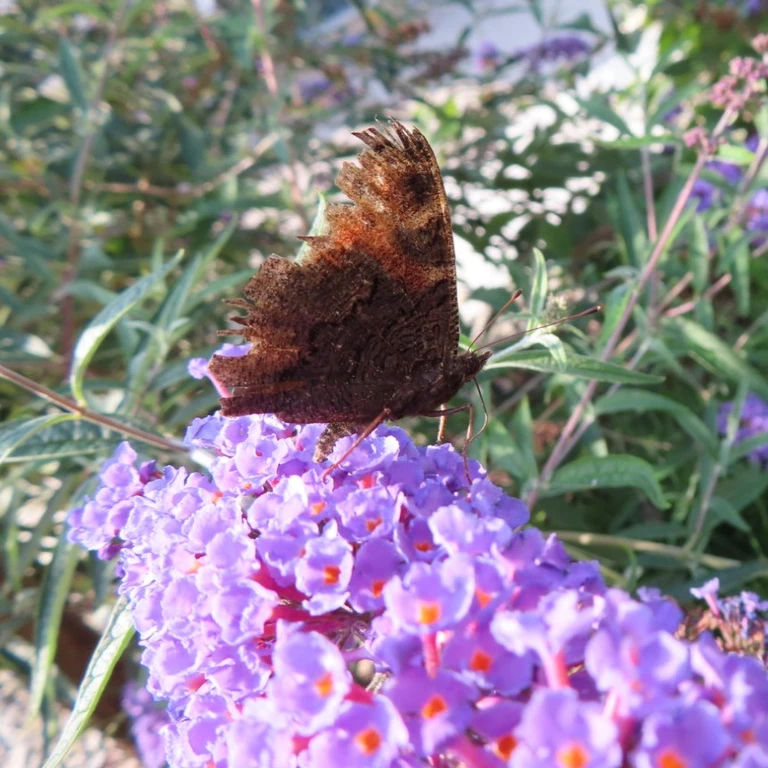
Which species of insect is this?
Aglais io
